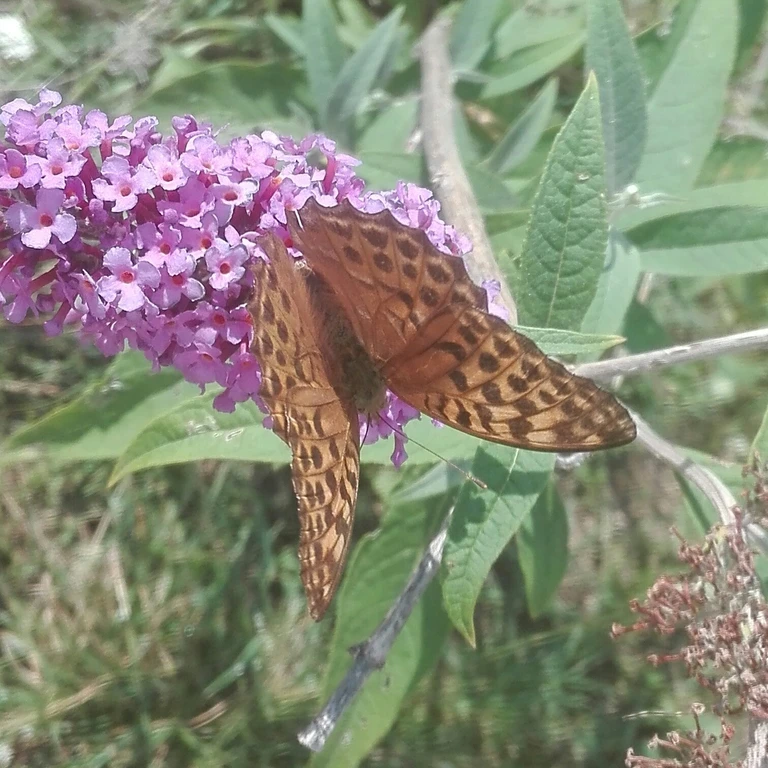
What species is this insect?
Argynnis paphia
